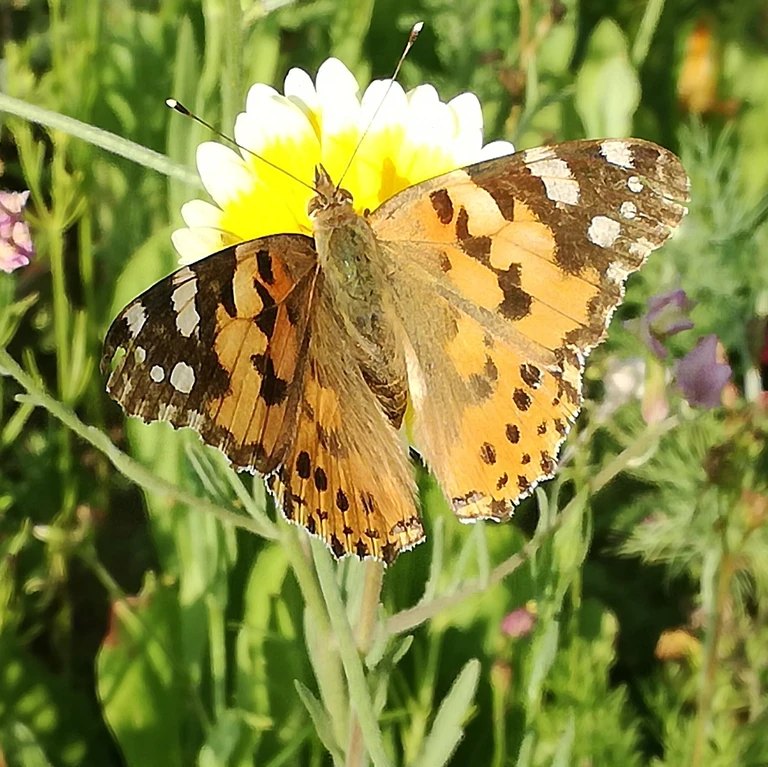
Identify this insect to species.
Vanessa cardui
